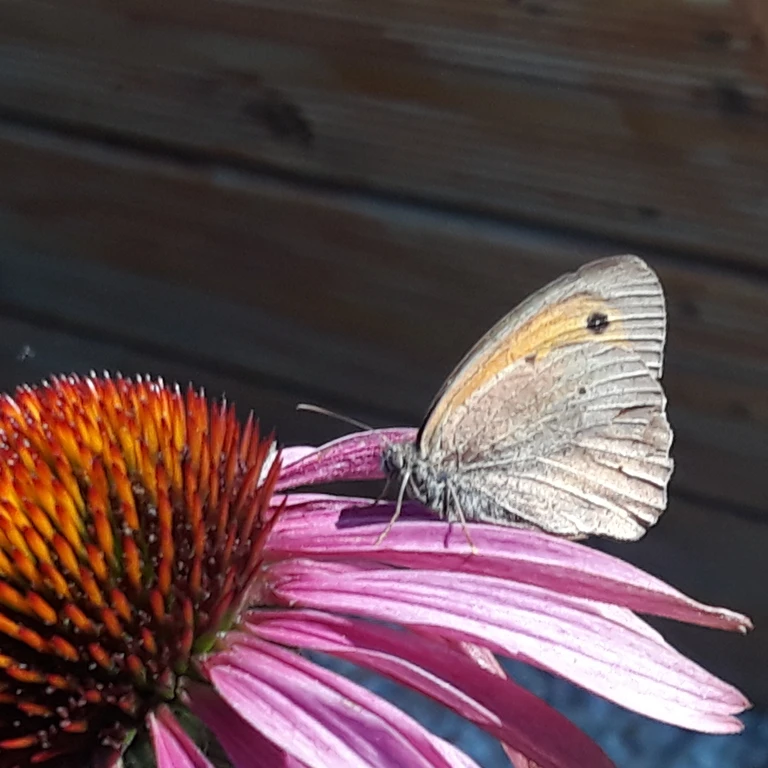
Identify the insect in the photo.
Maniola jurtina
